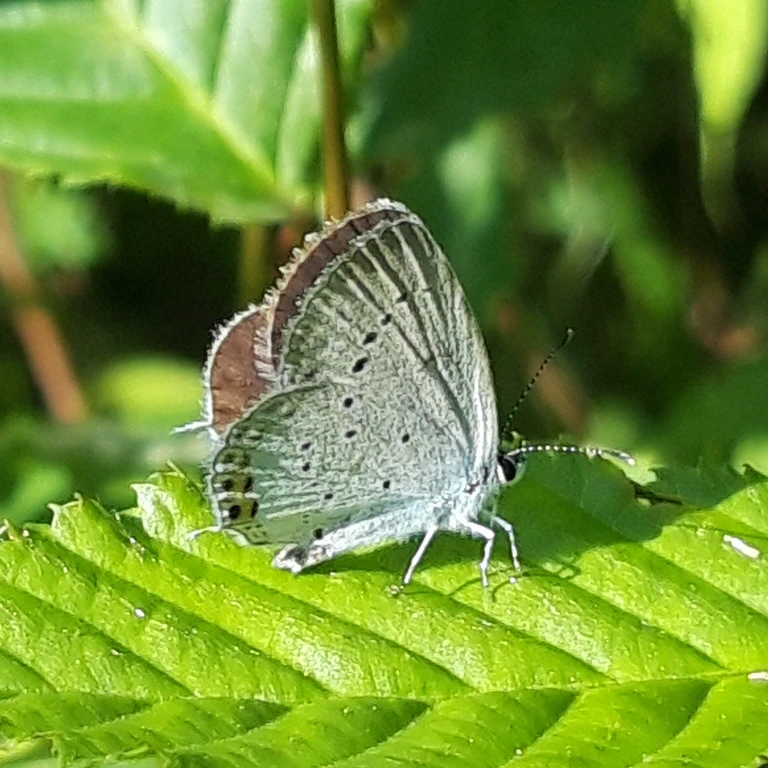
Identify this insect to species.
Cupido argiades (also Elkalyce argiades)
